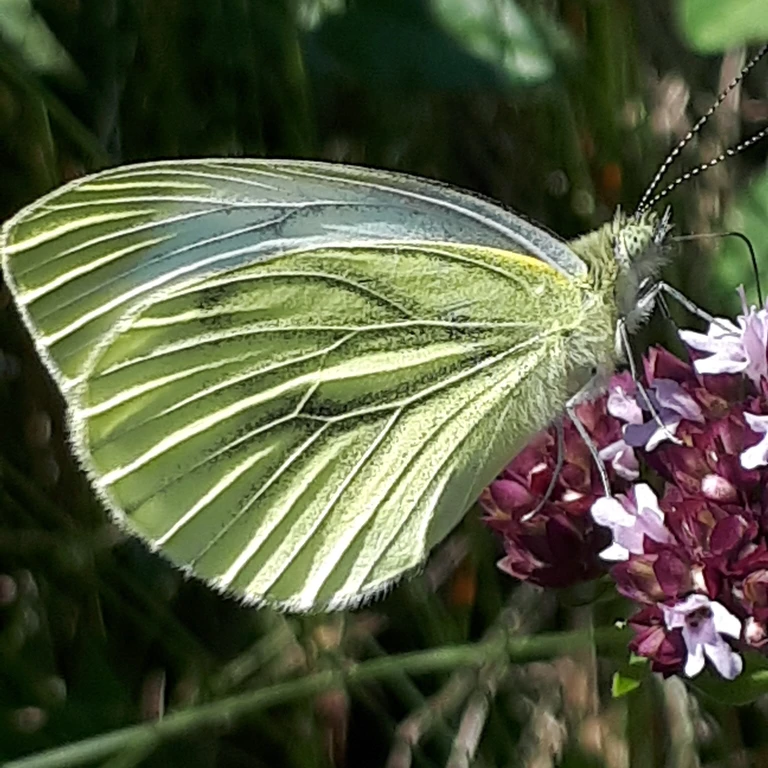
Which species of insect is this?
Pieris napi
